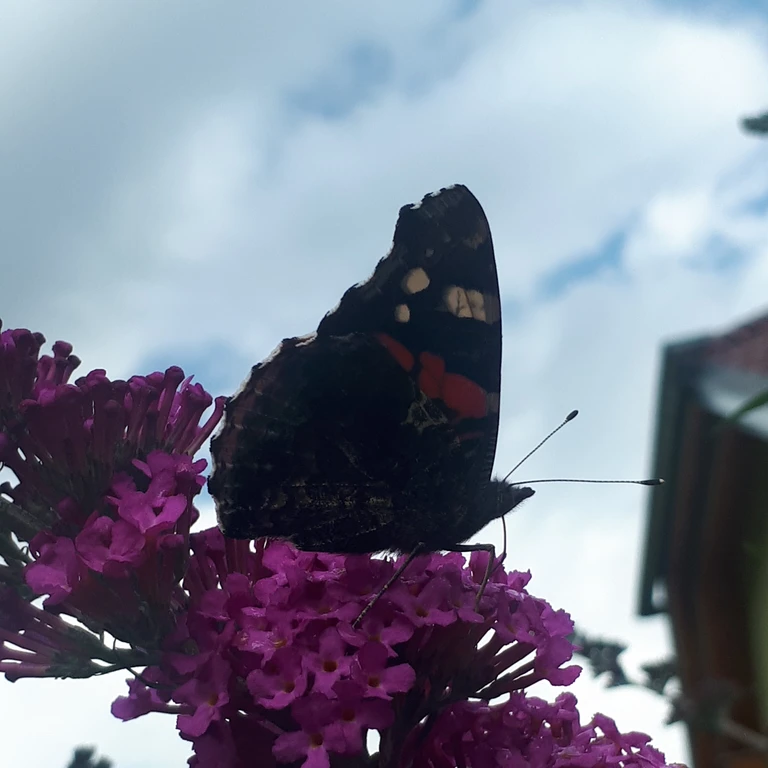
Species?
Vanessa atalanta
